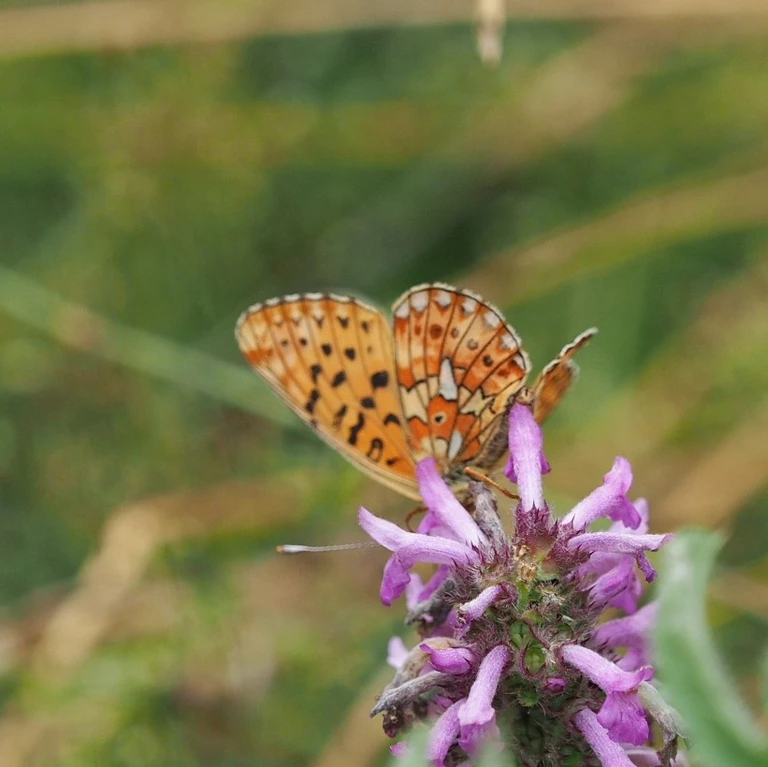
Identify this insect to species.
Boloria euphrosyne (also Clossiana euphrosyne)
